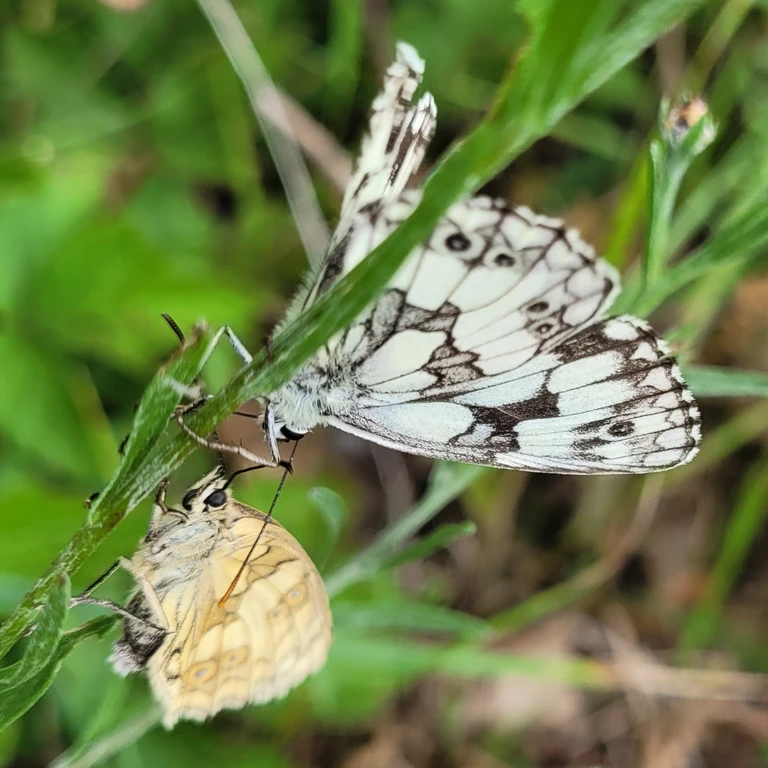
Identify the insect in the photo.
Melanargia galathea
